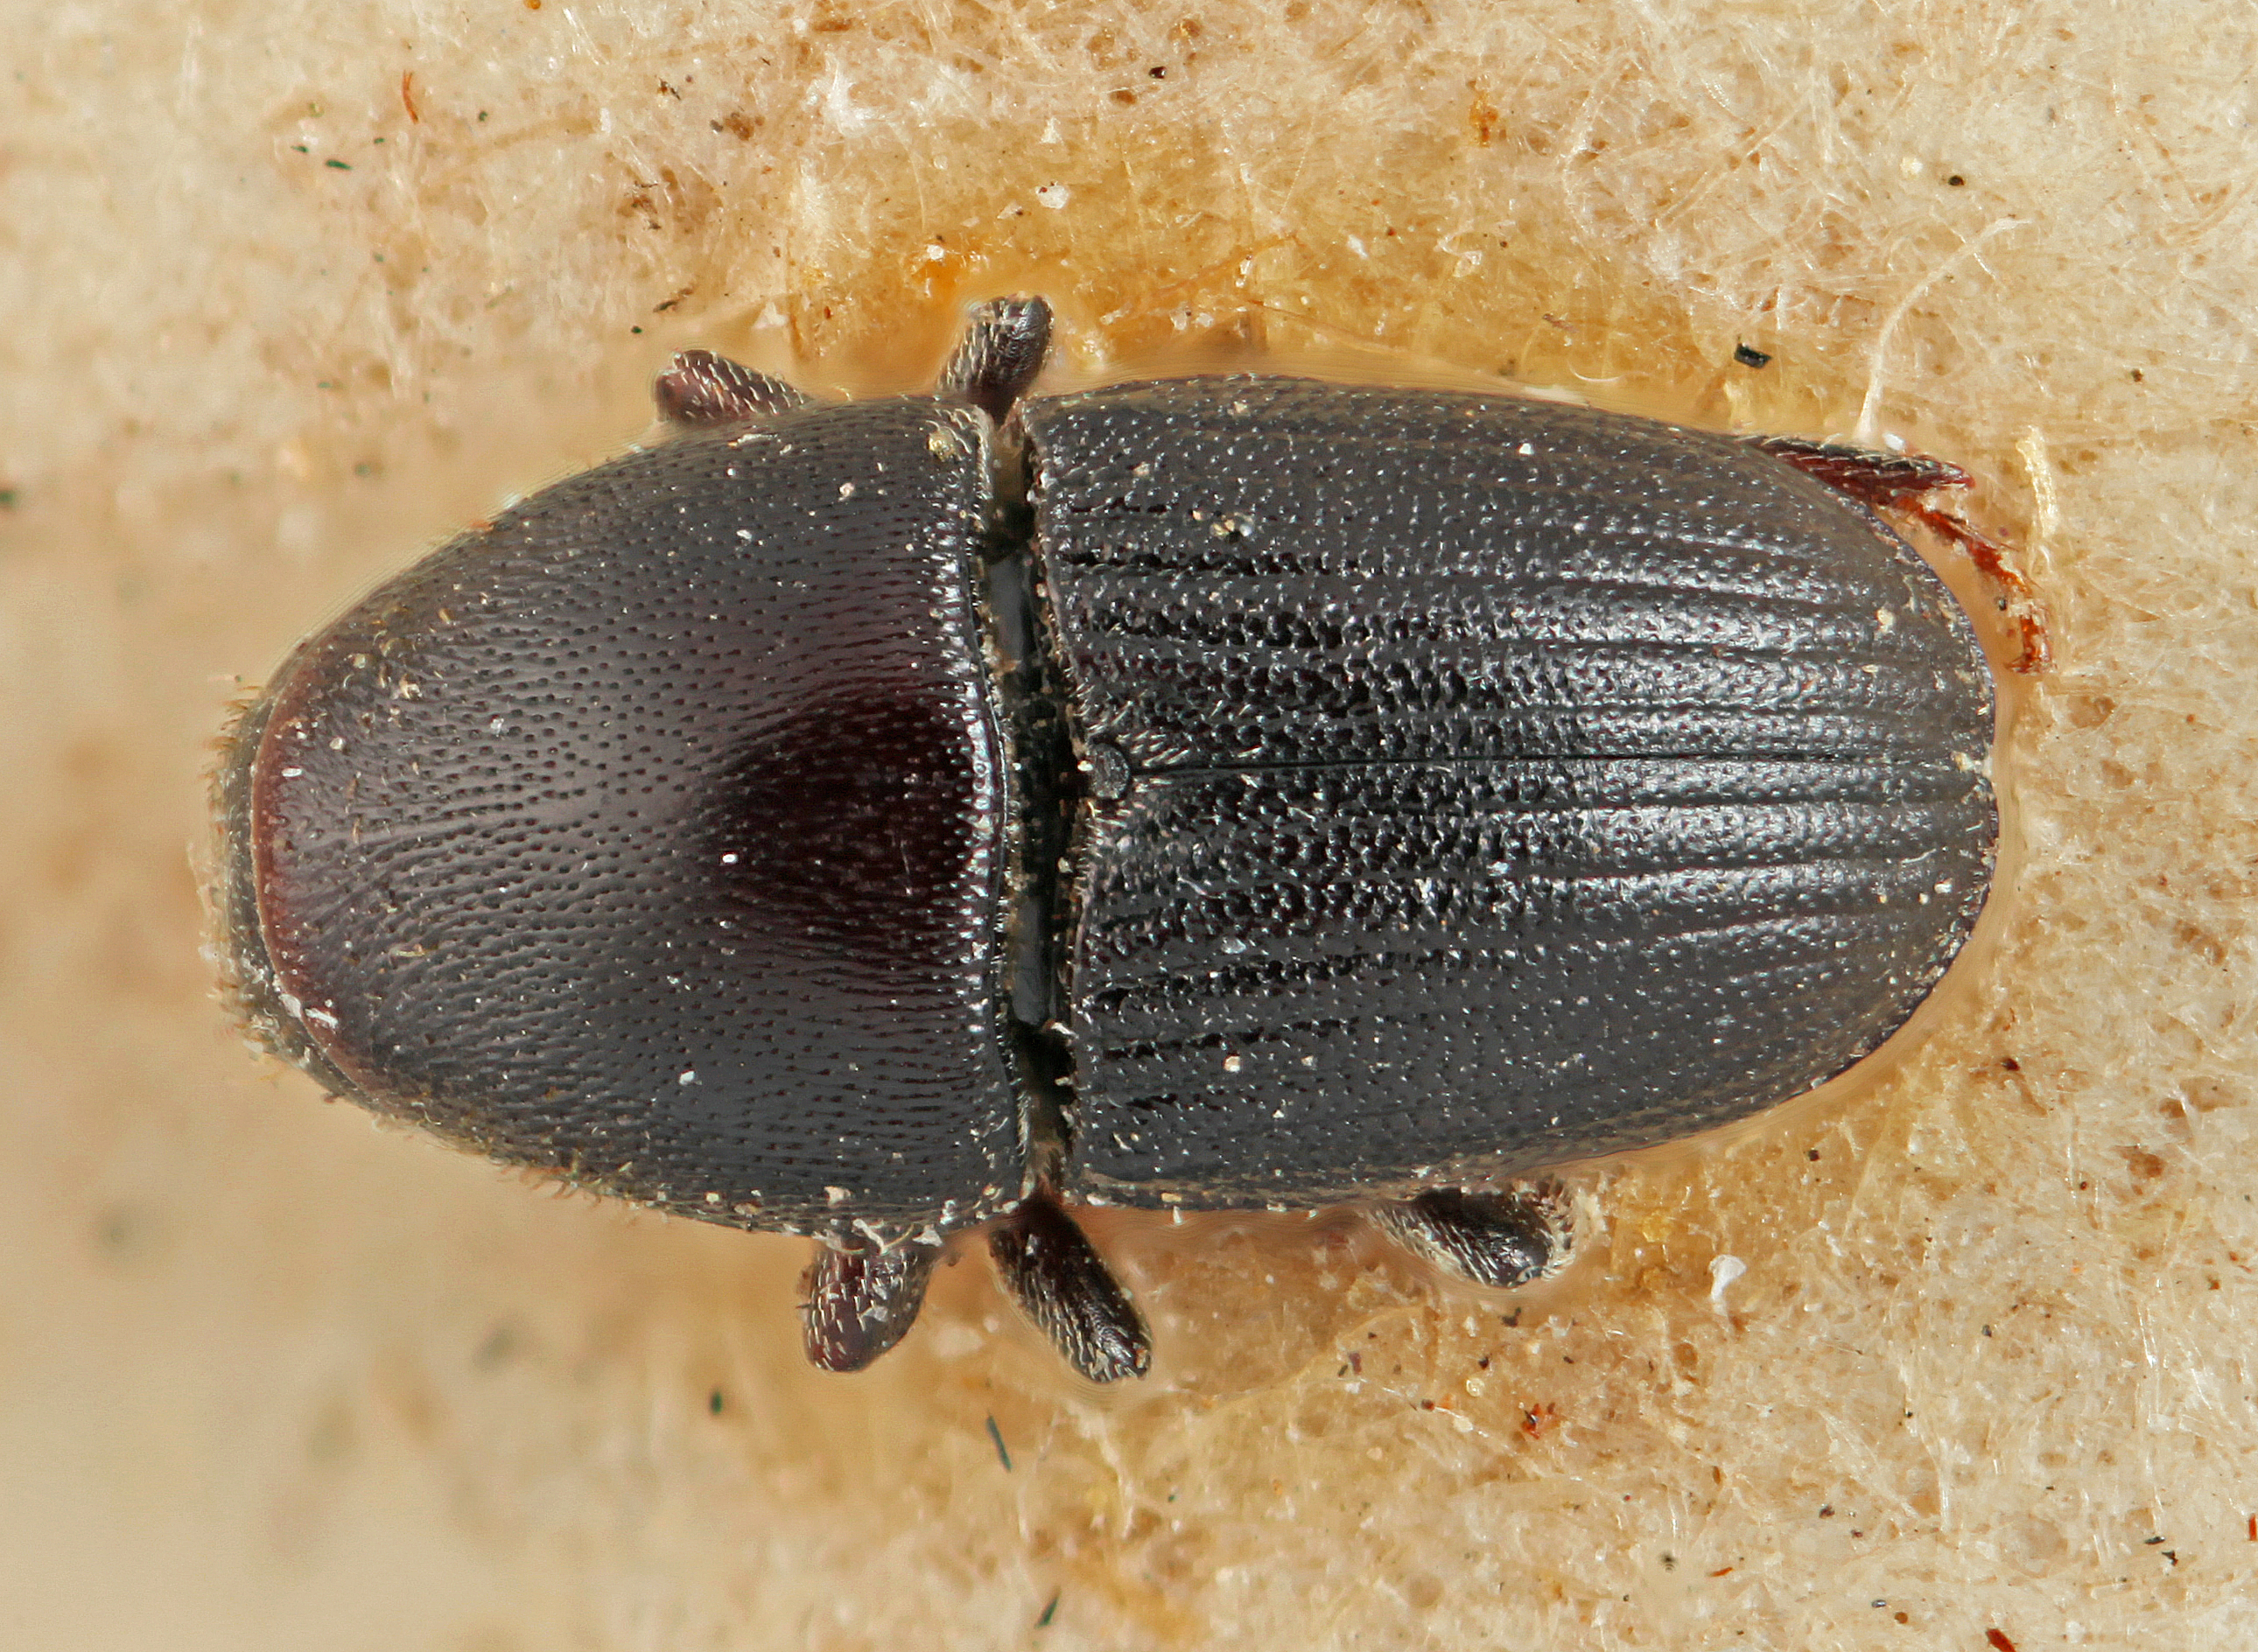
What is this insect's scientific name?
Loganius glaber
